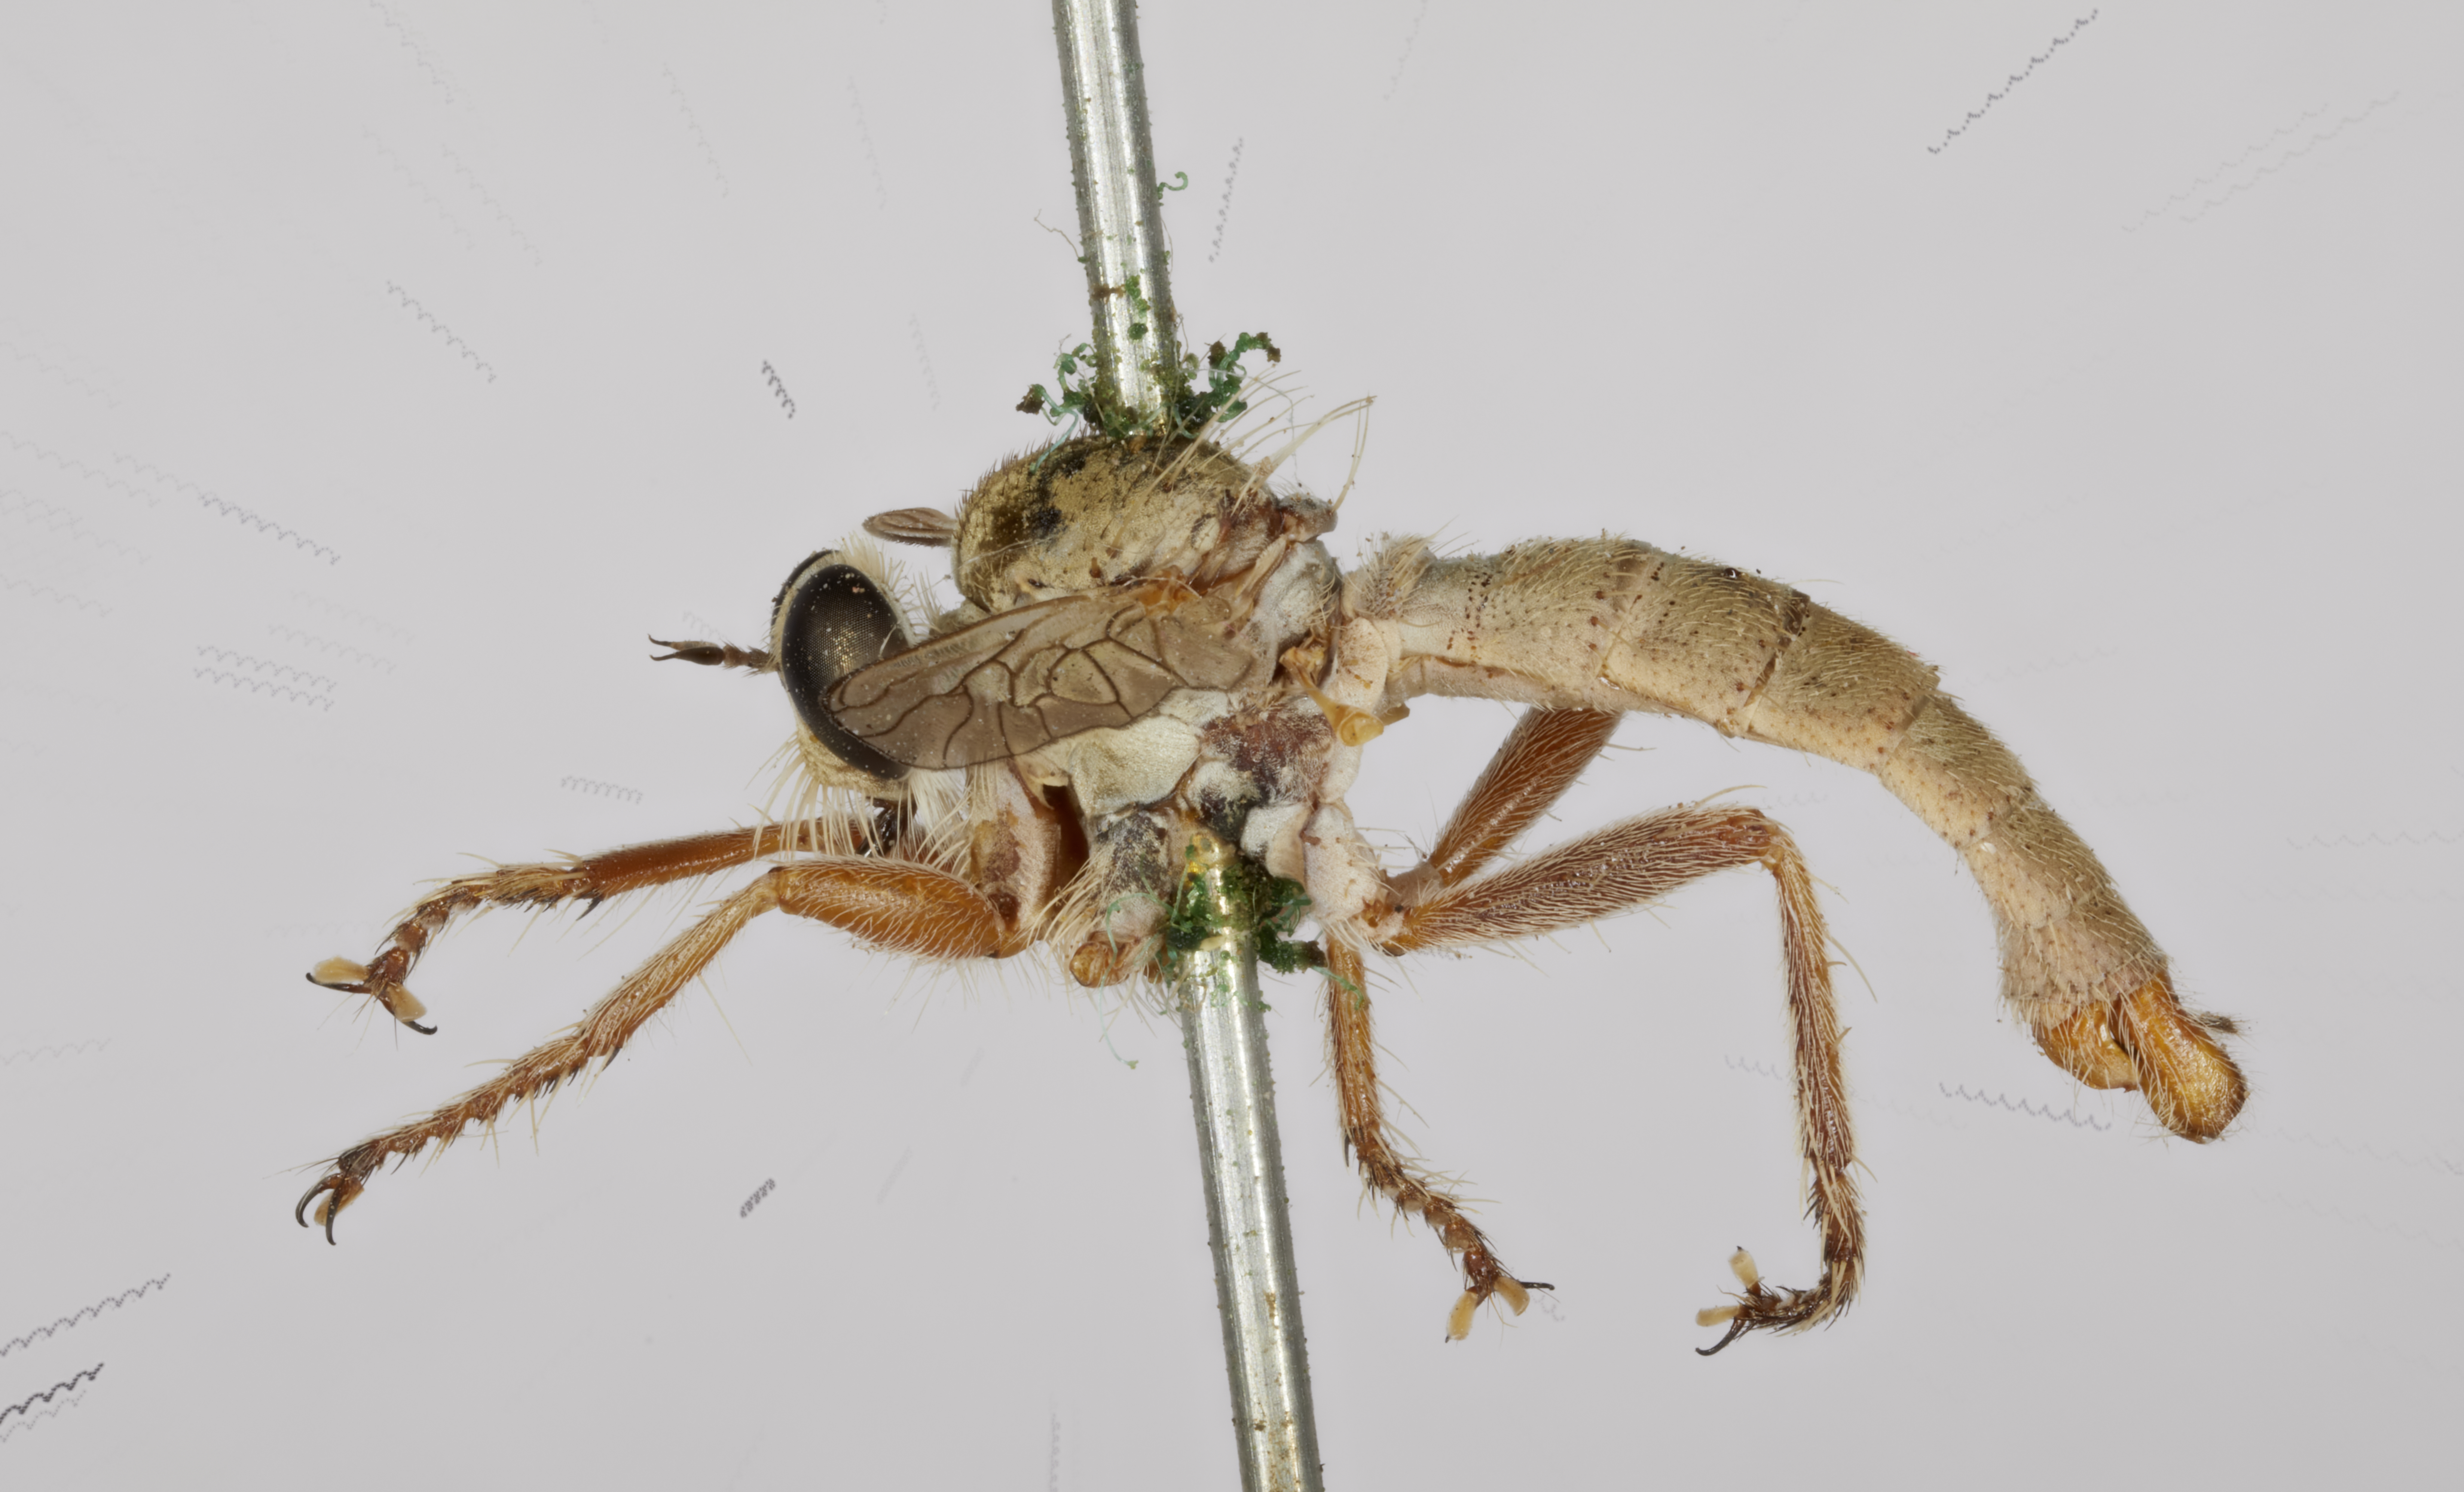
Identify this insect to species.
Asilus rubicundus
